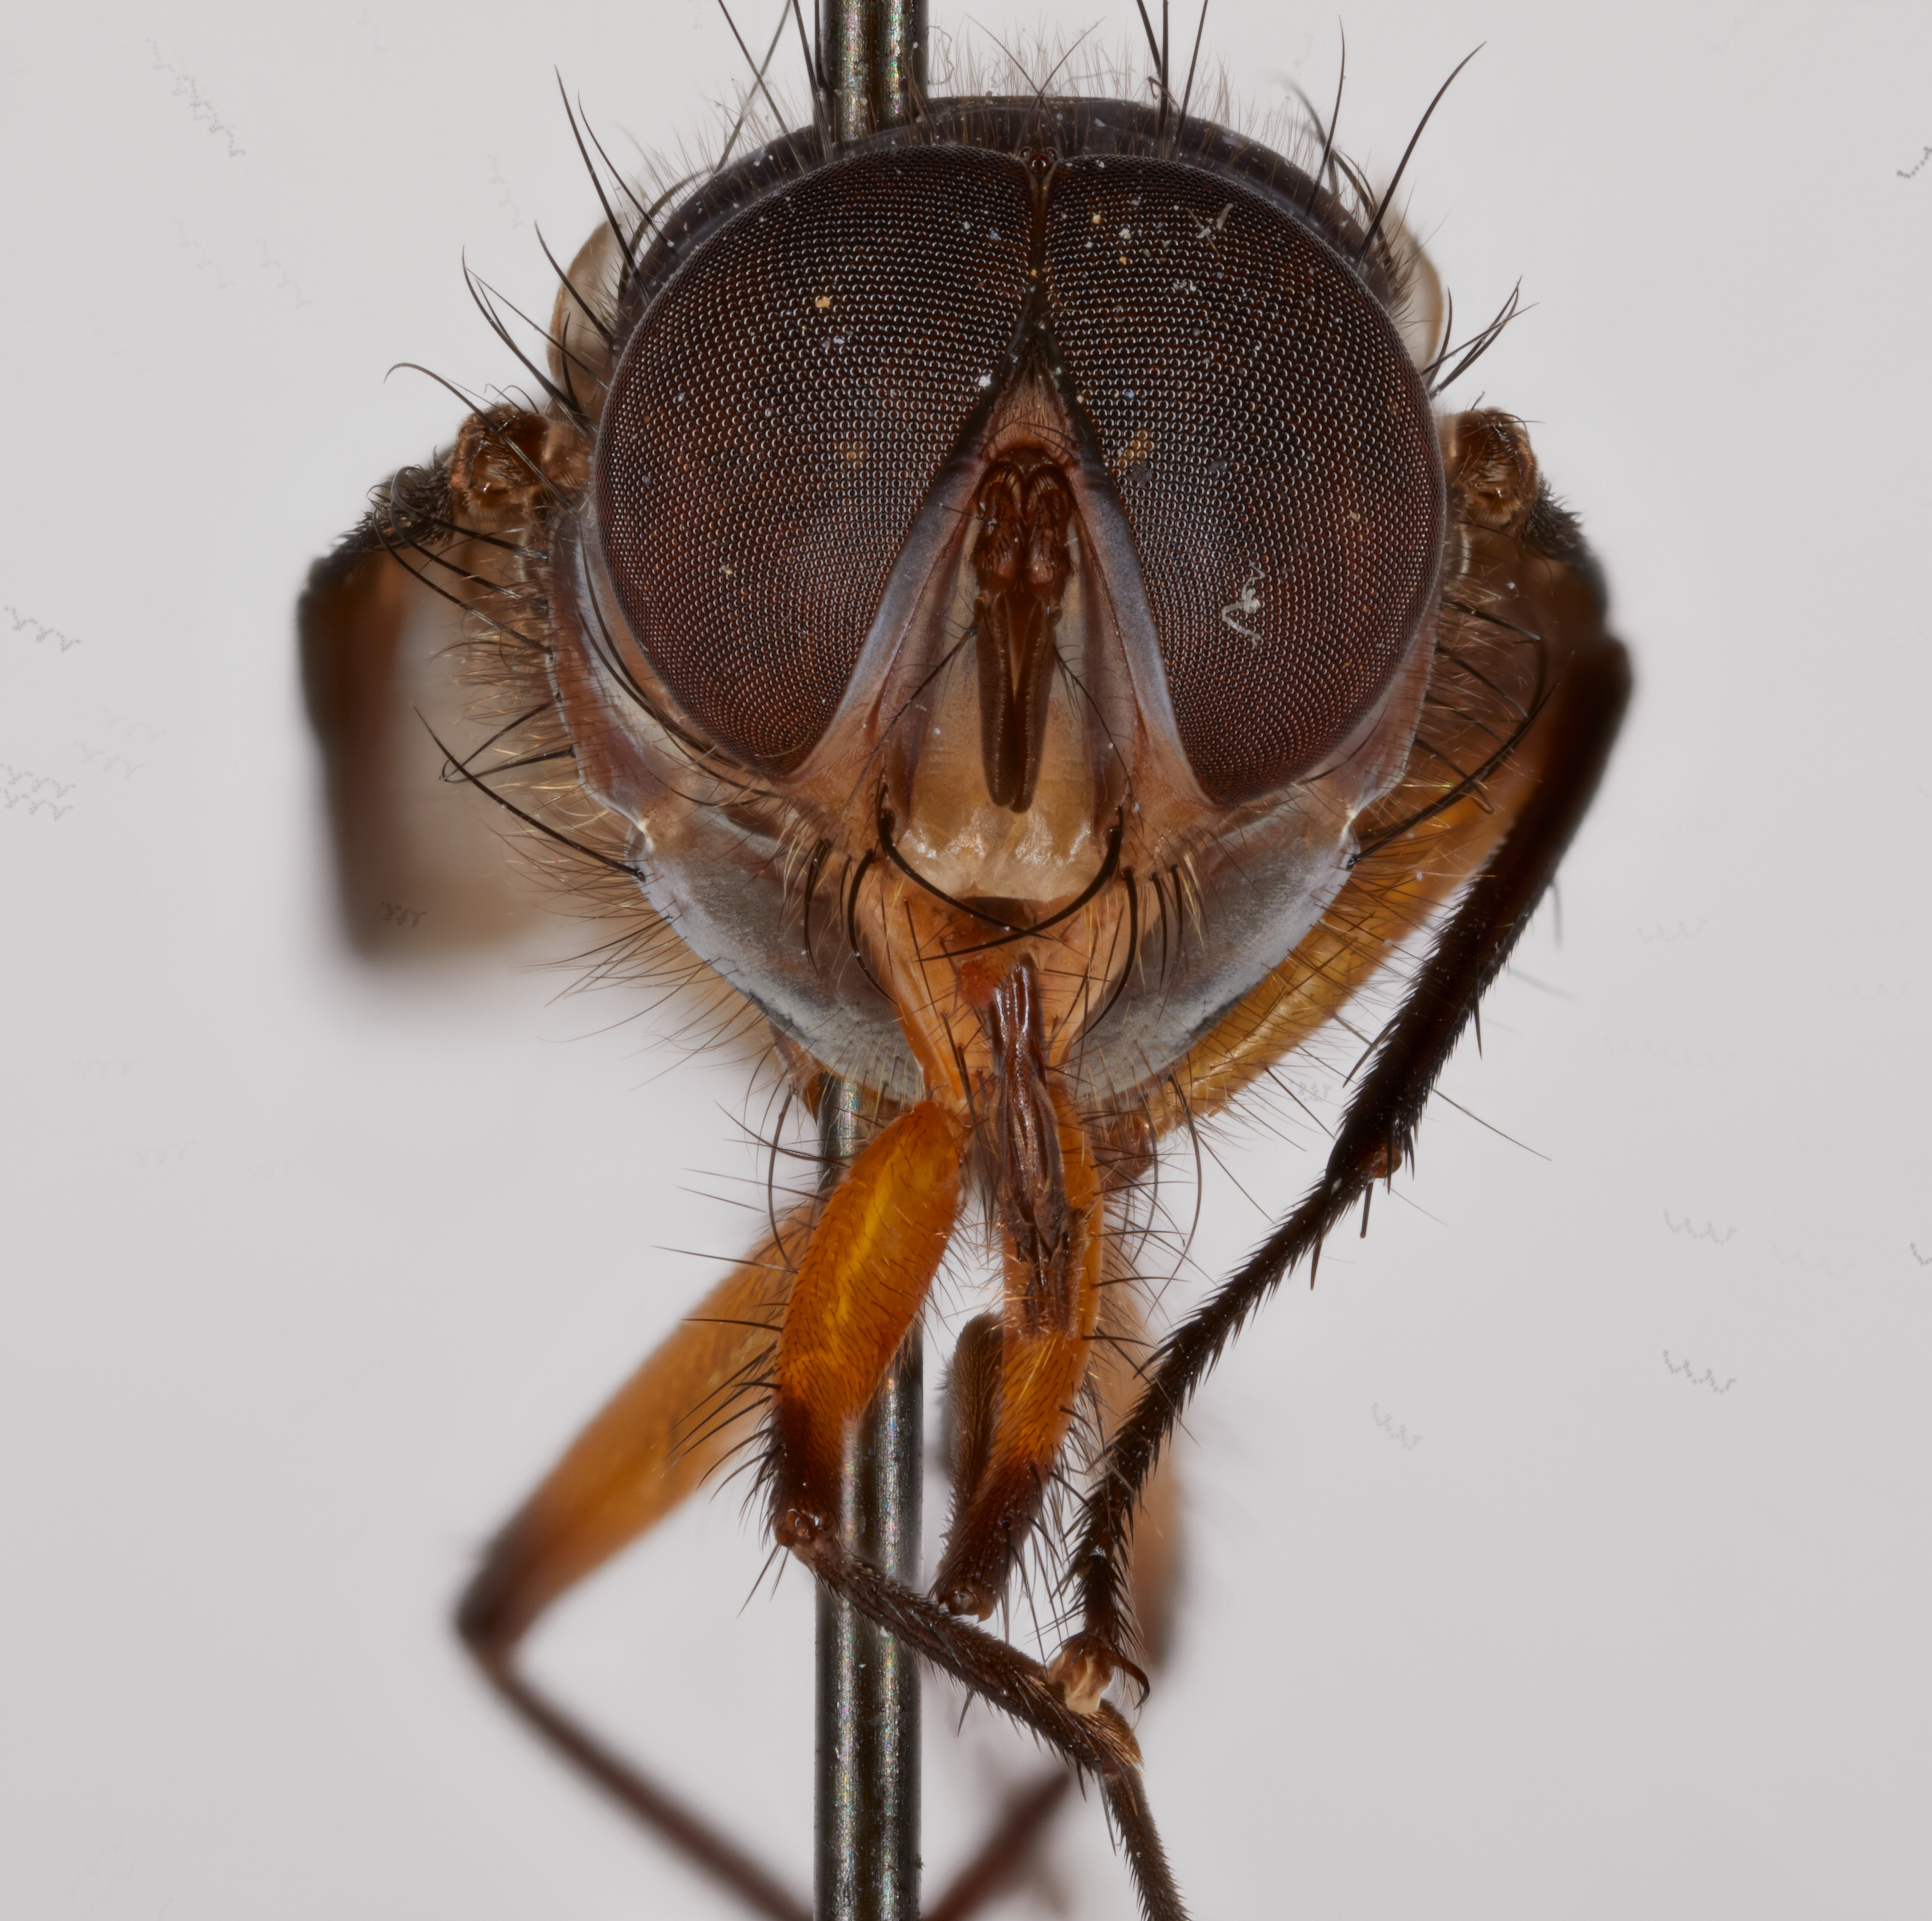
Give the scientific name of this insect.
Giovanella bolivar
